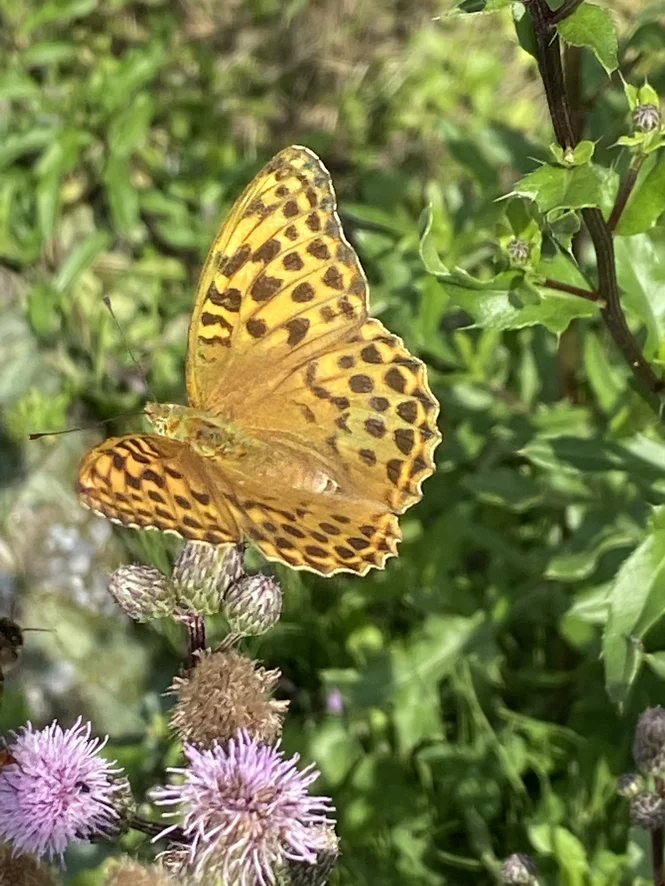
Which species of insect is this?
Argynnis paphia
